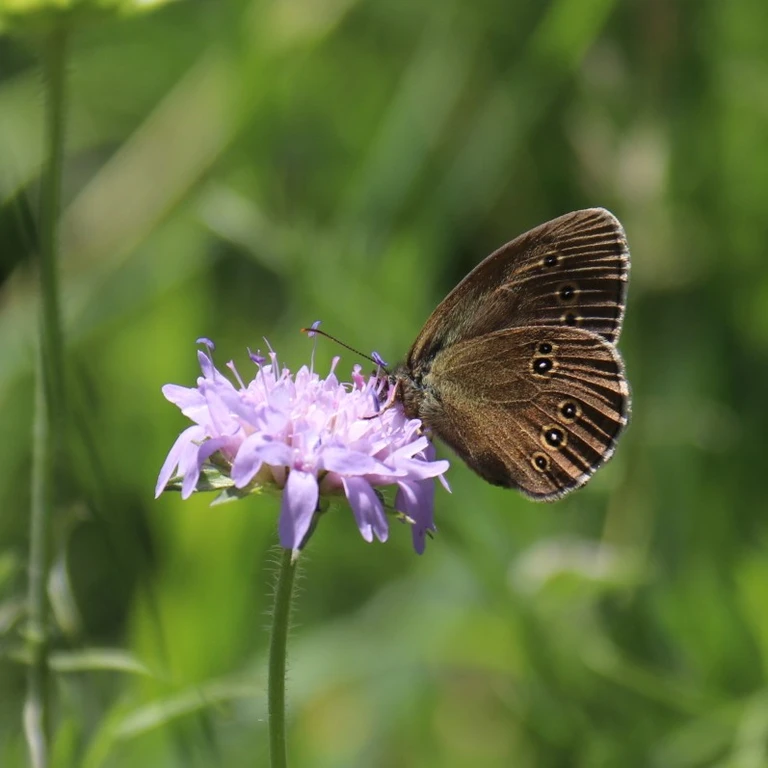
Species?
Aphantopus hyperantus
